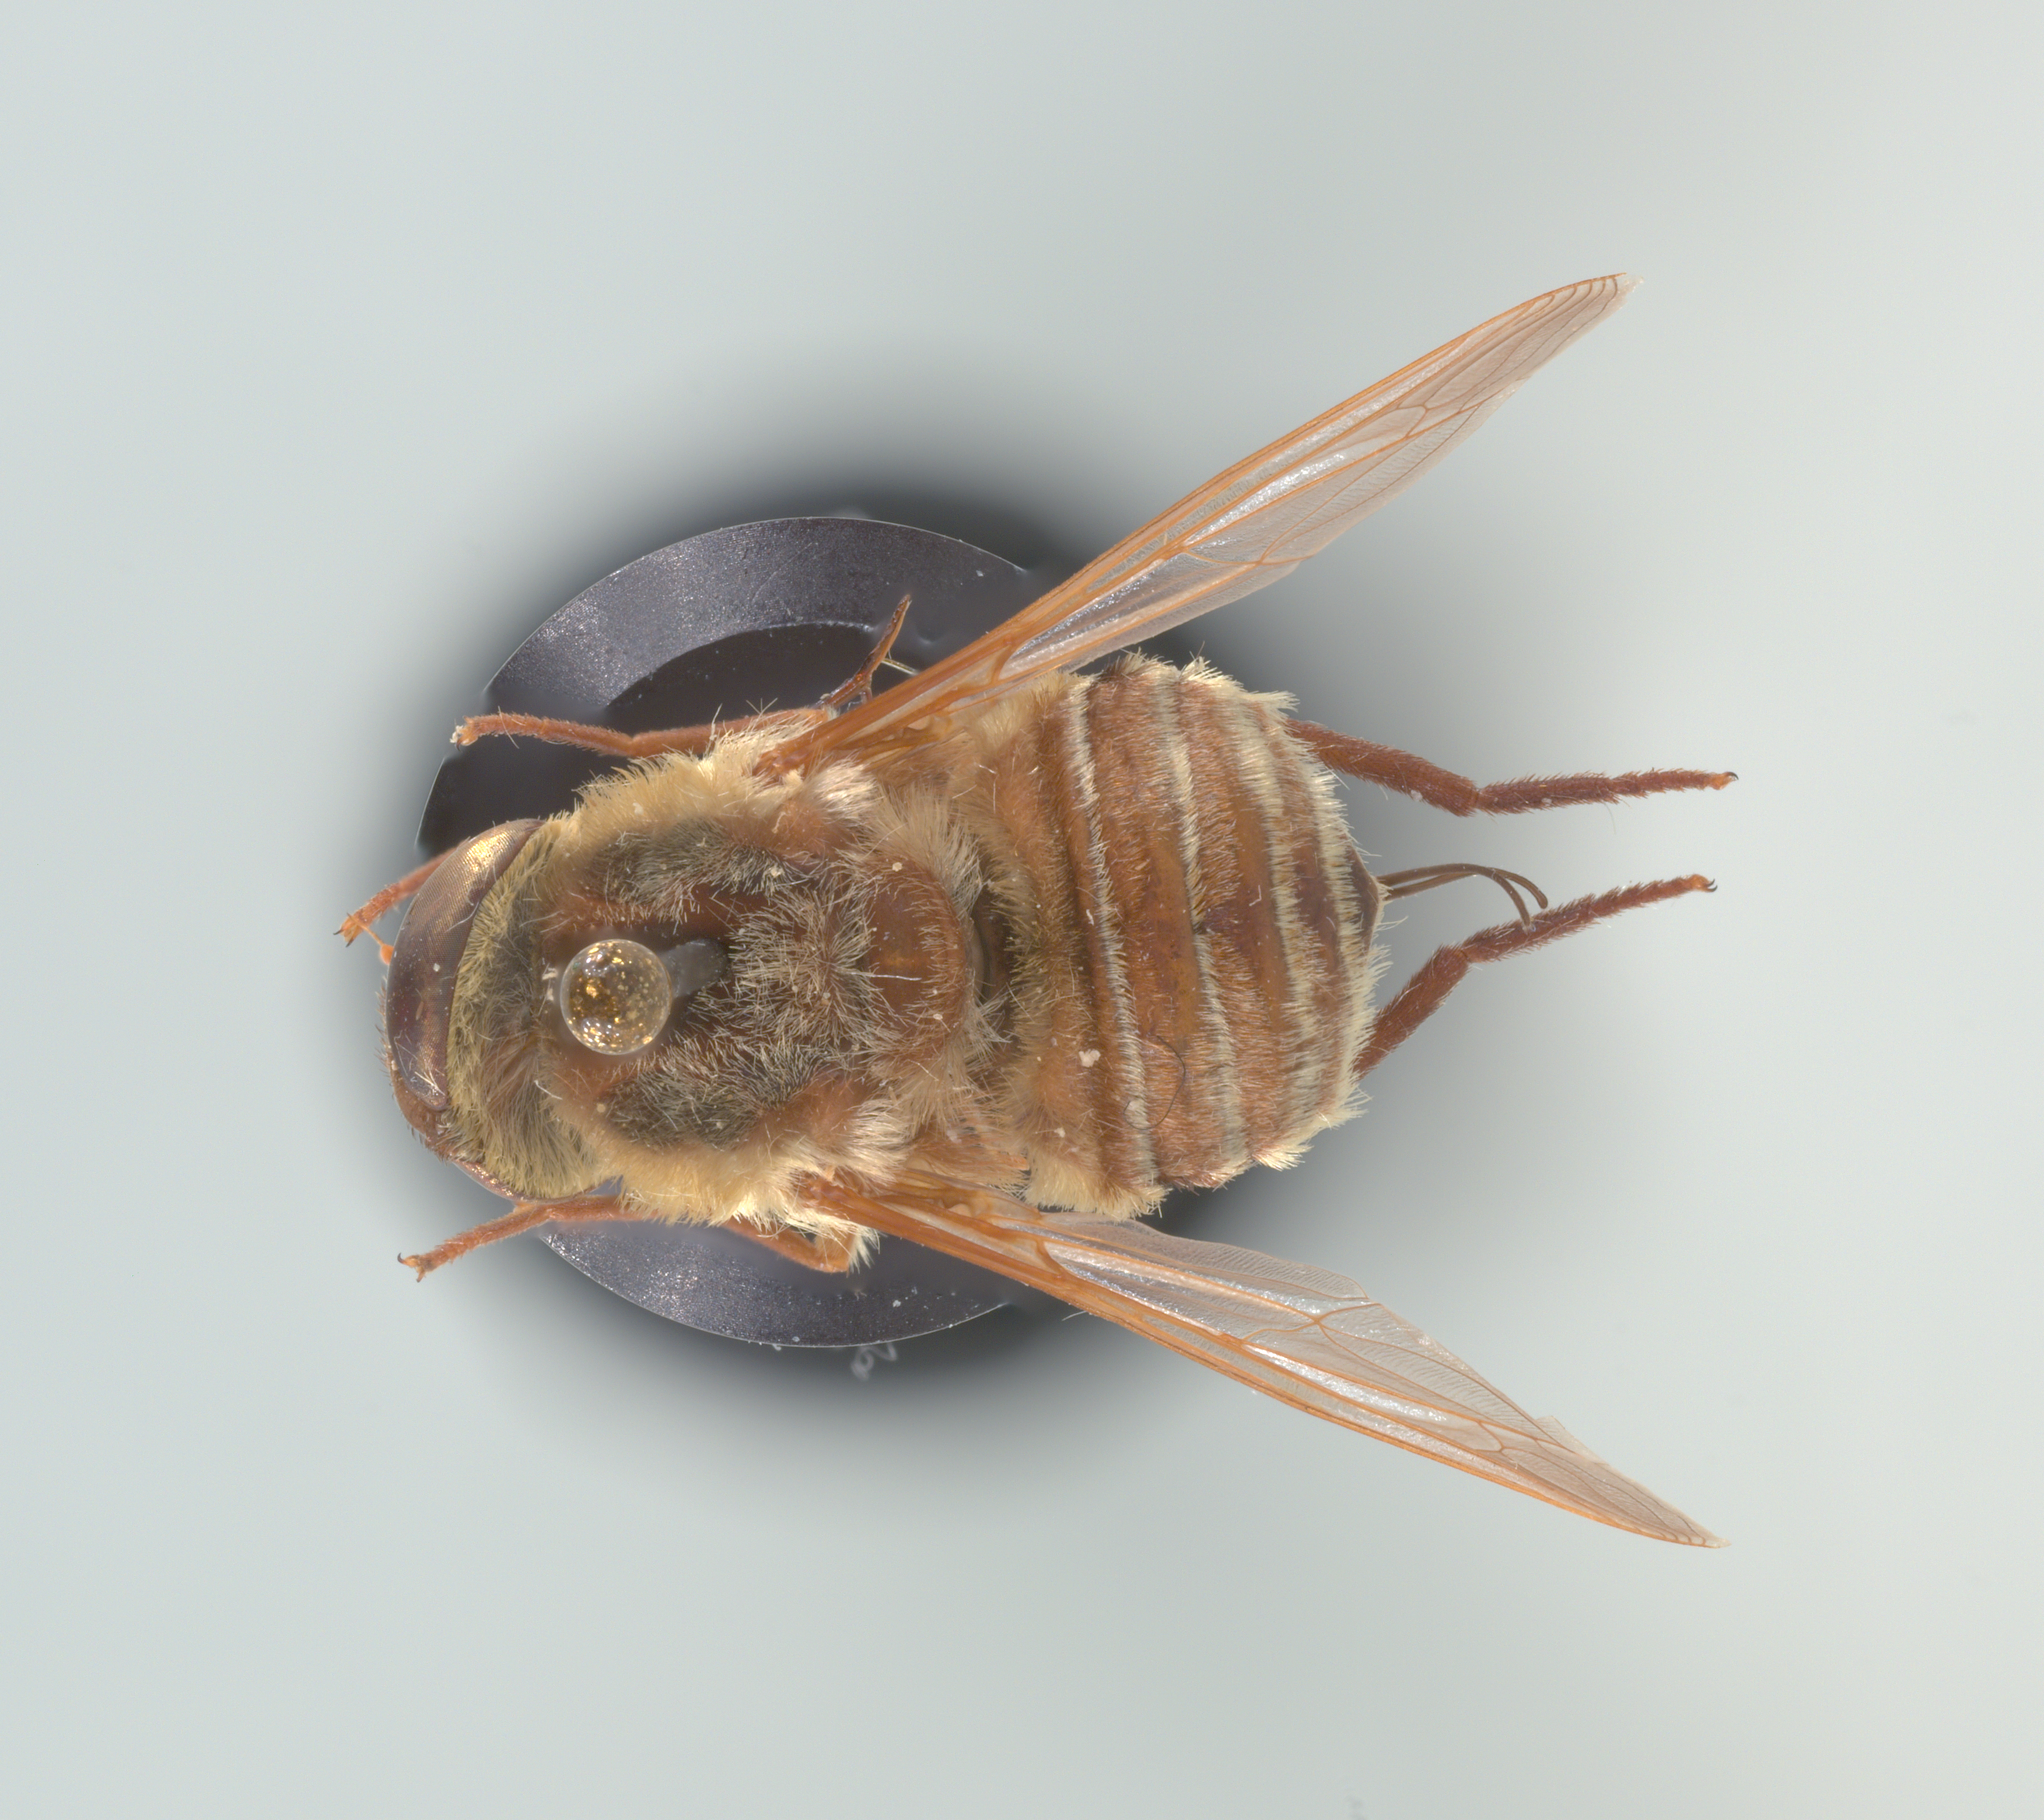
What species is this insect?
Neorhynchocephalus volaticus
